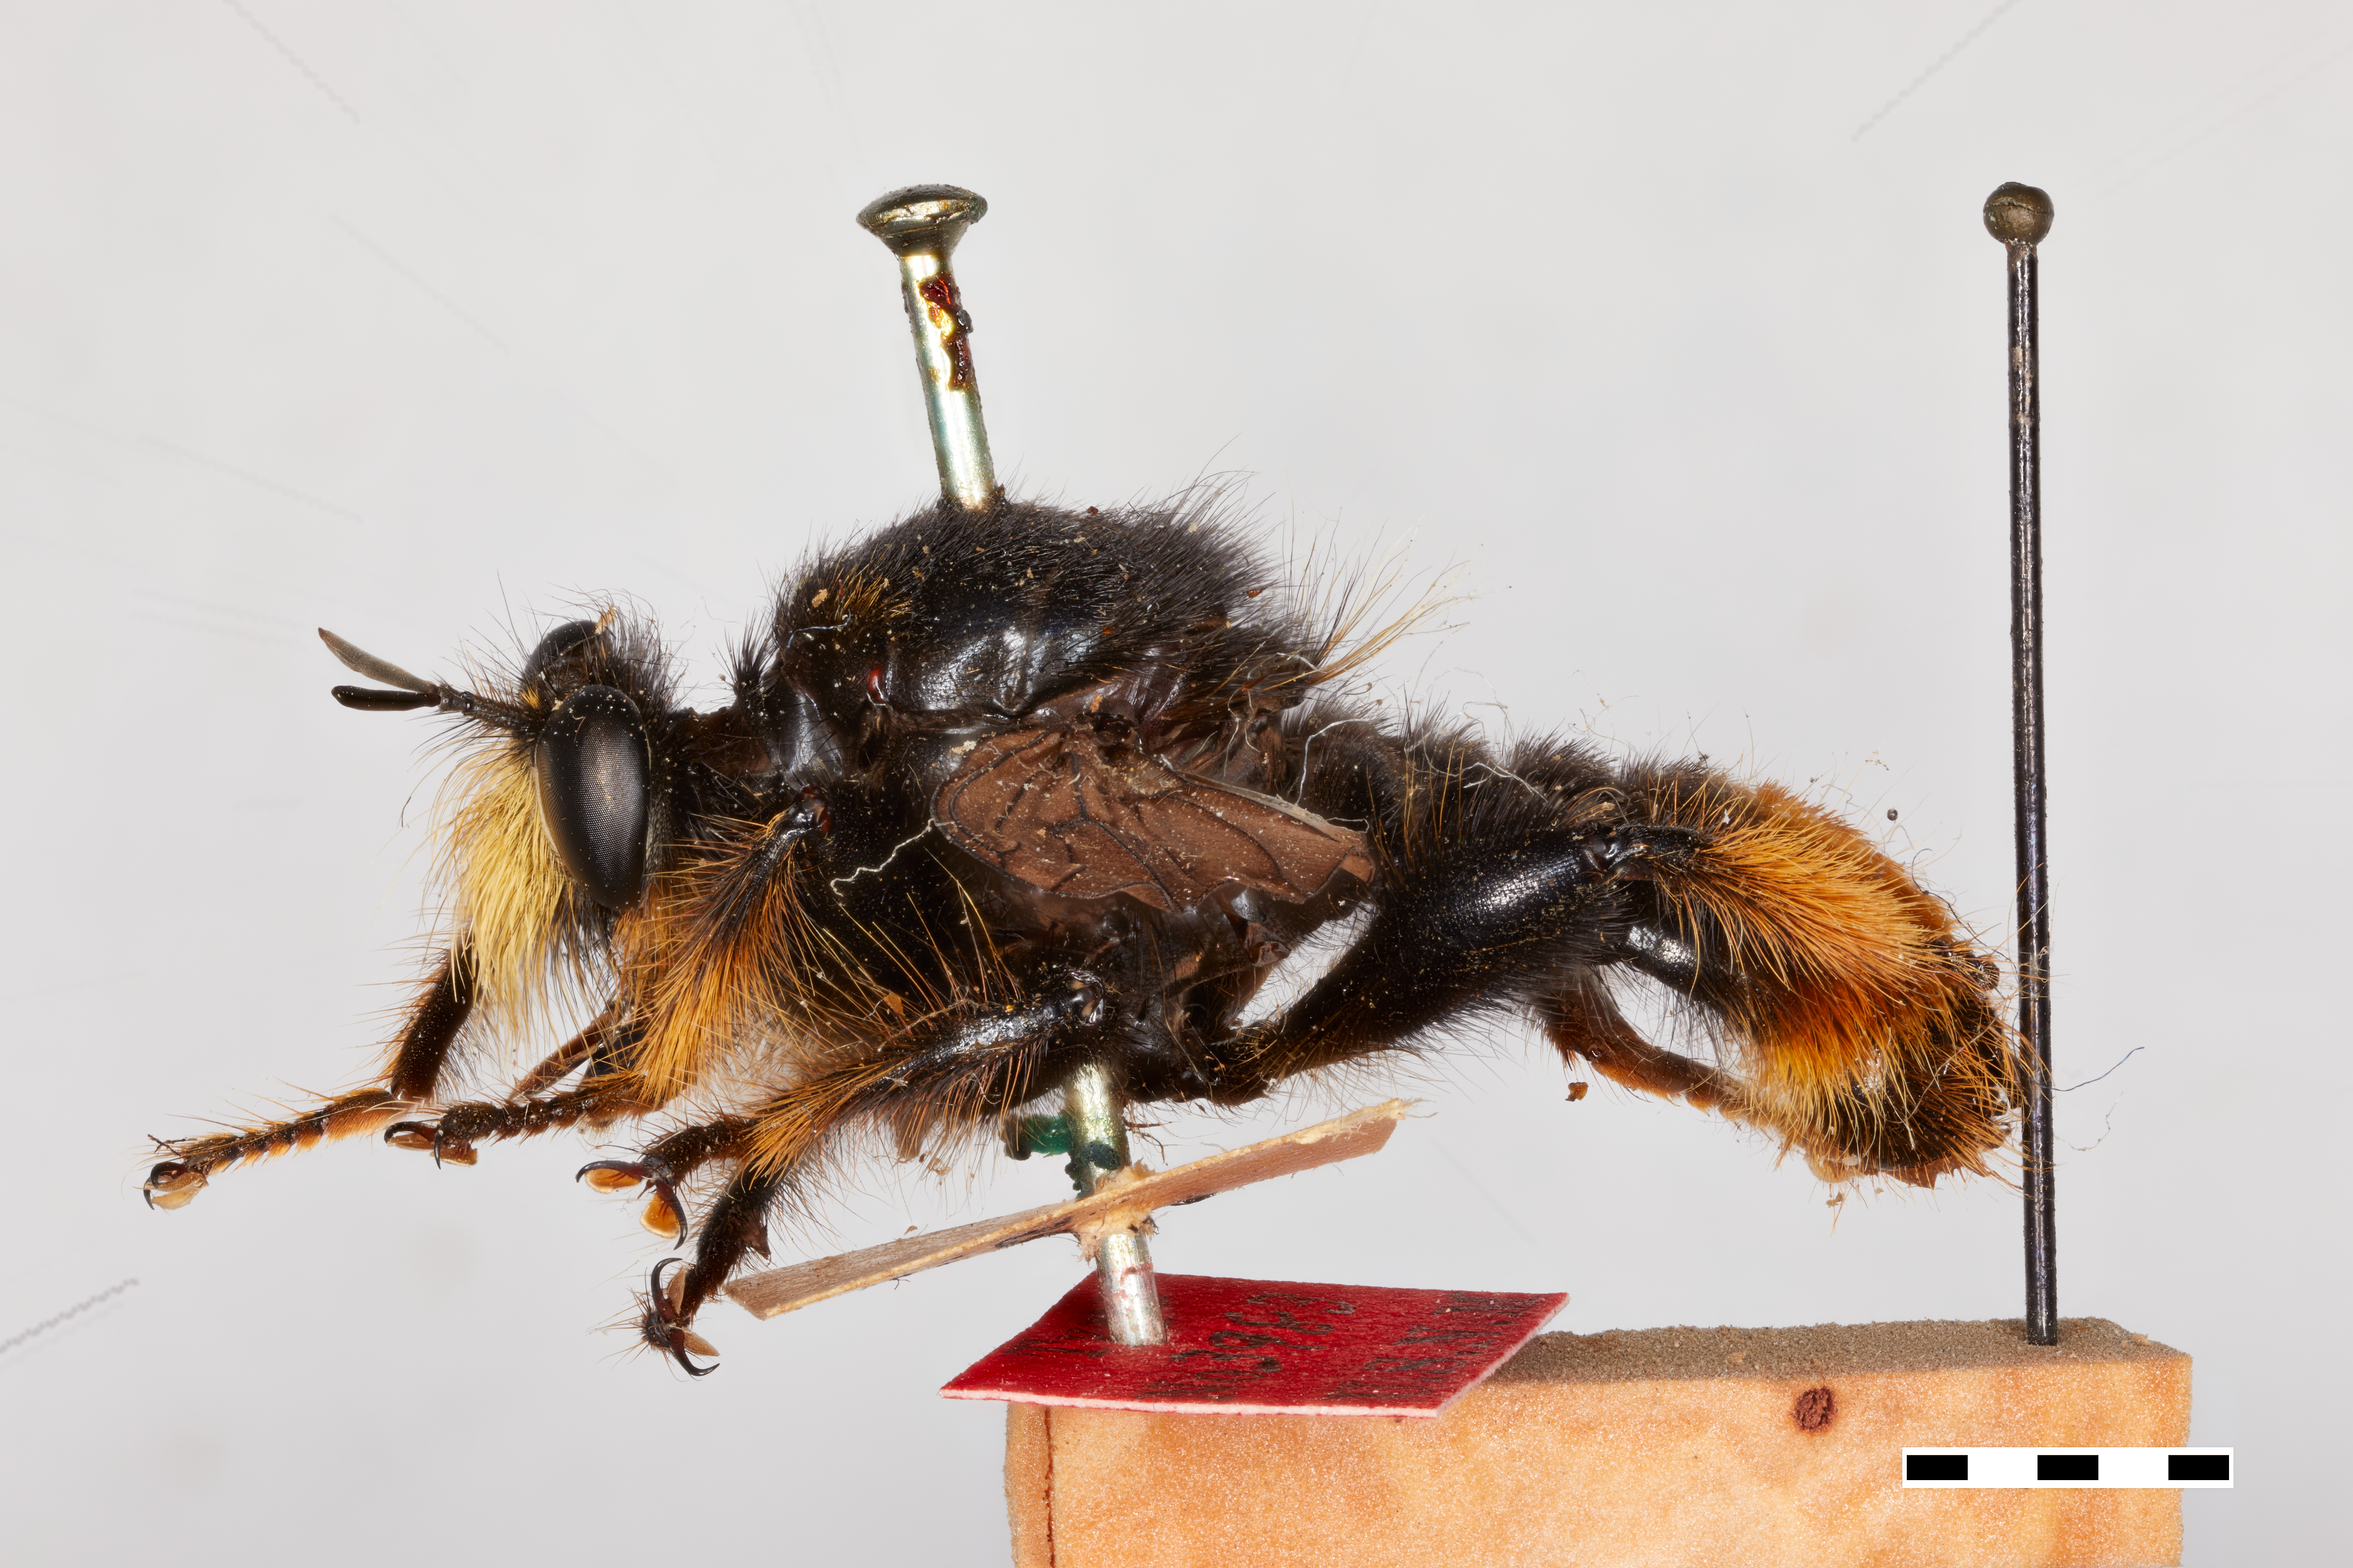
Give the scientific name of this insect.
Laphria mitsukurii
